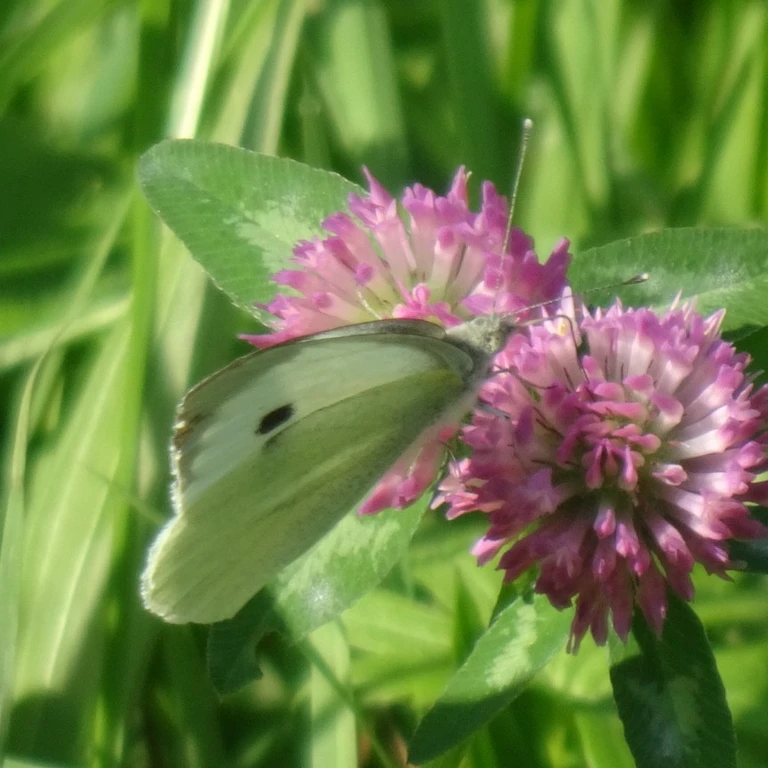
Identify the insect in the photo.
Pieris brassicae
